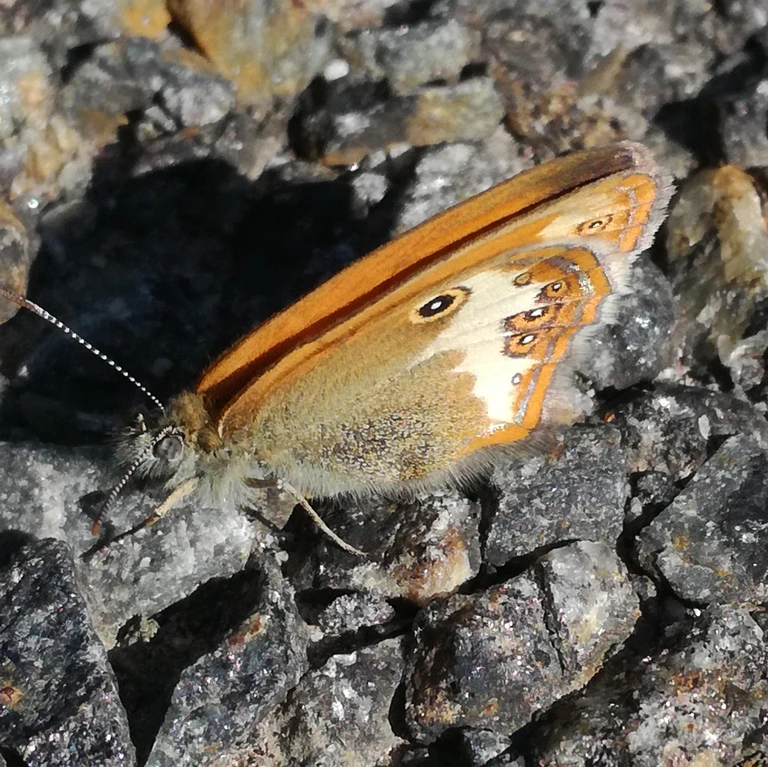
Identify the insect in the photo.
Coenonympha arcania
